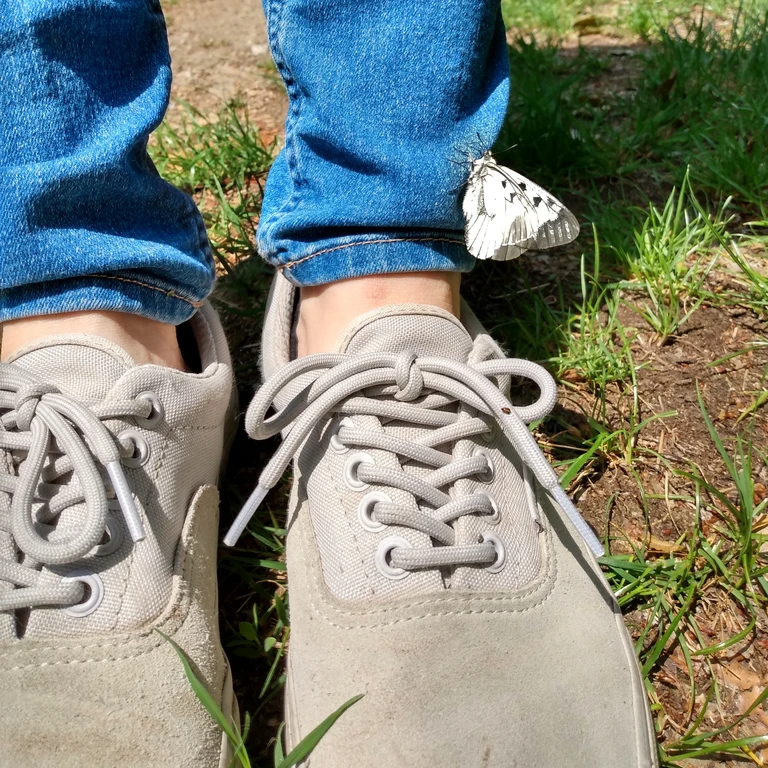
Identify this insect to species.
Parnassius mnemosyne
